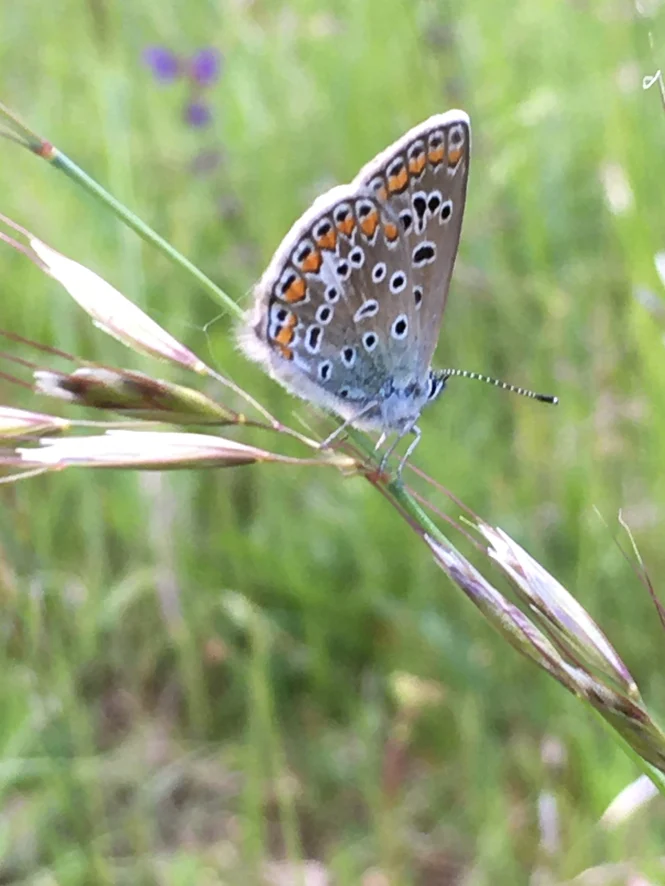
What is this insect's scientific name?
Polyommatus icarus
